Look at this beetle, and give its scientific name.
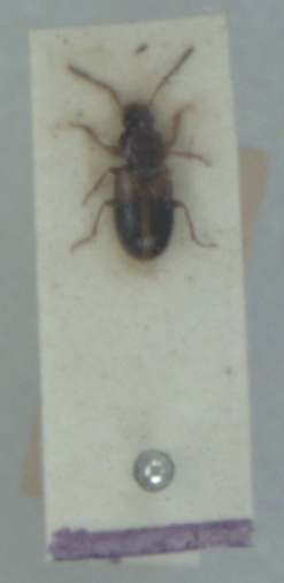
Acupalpus meridianus
